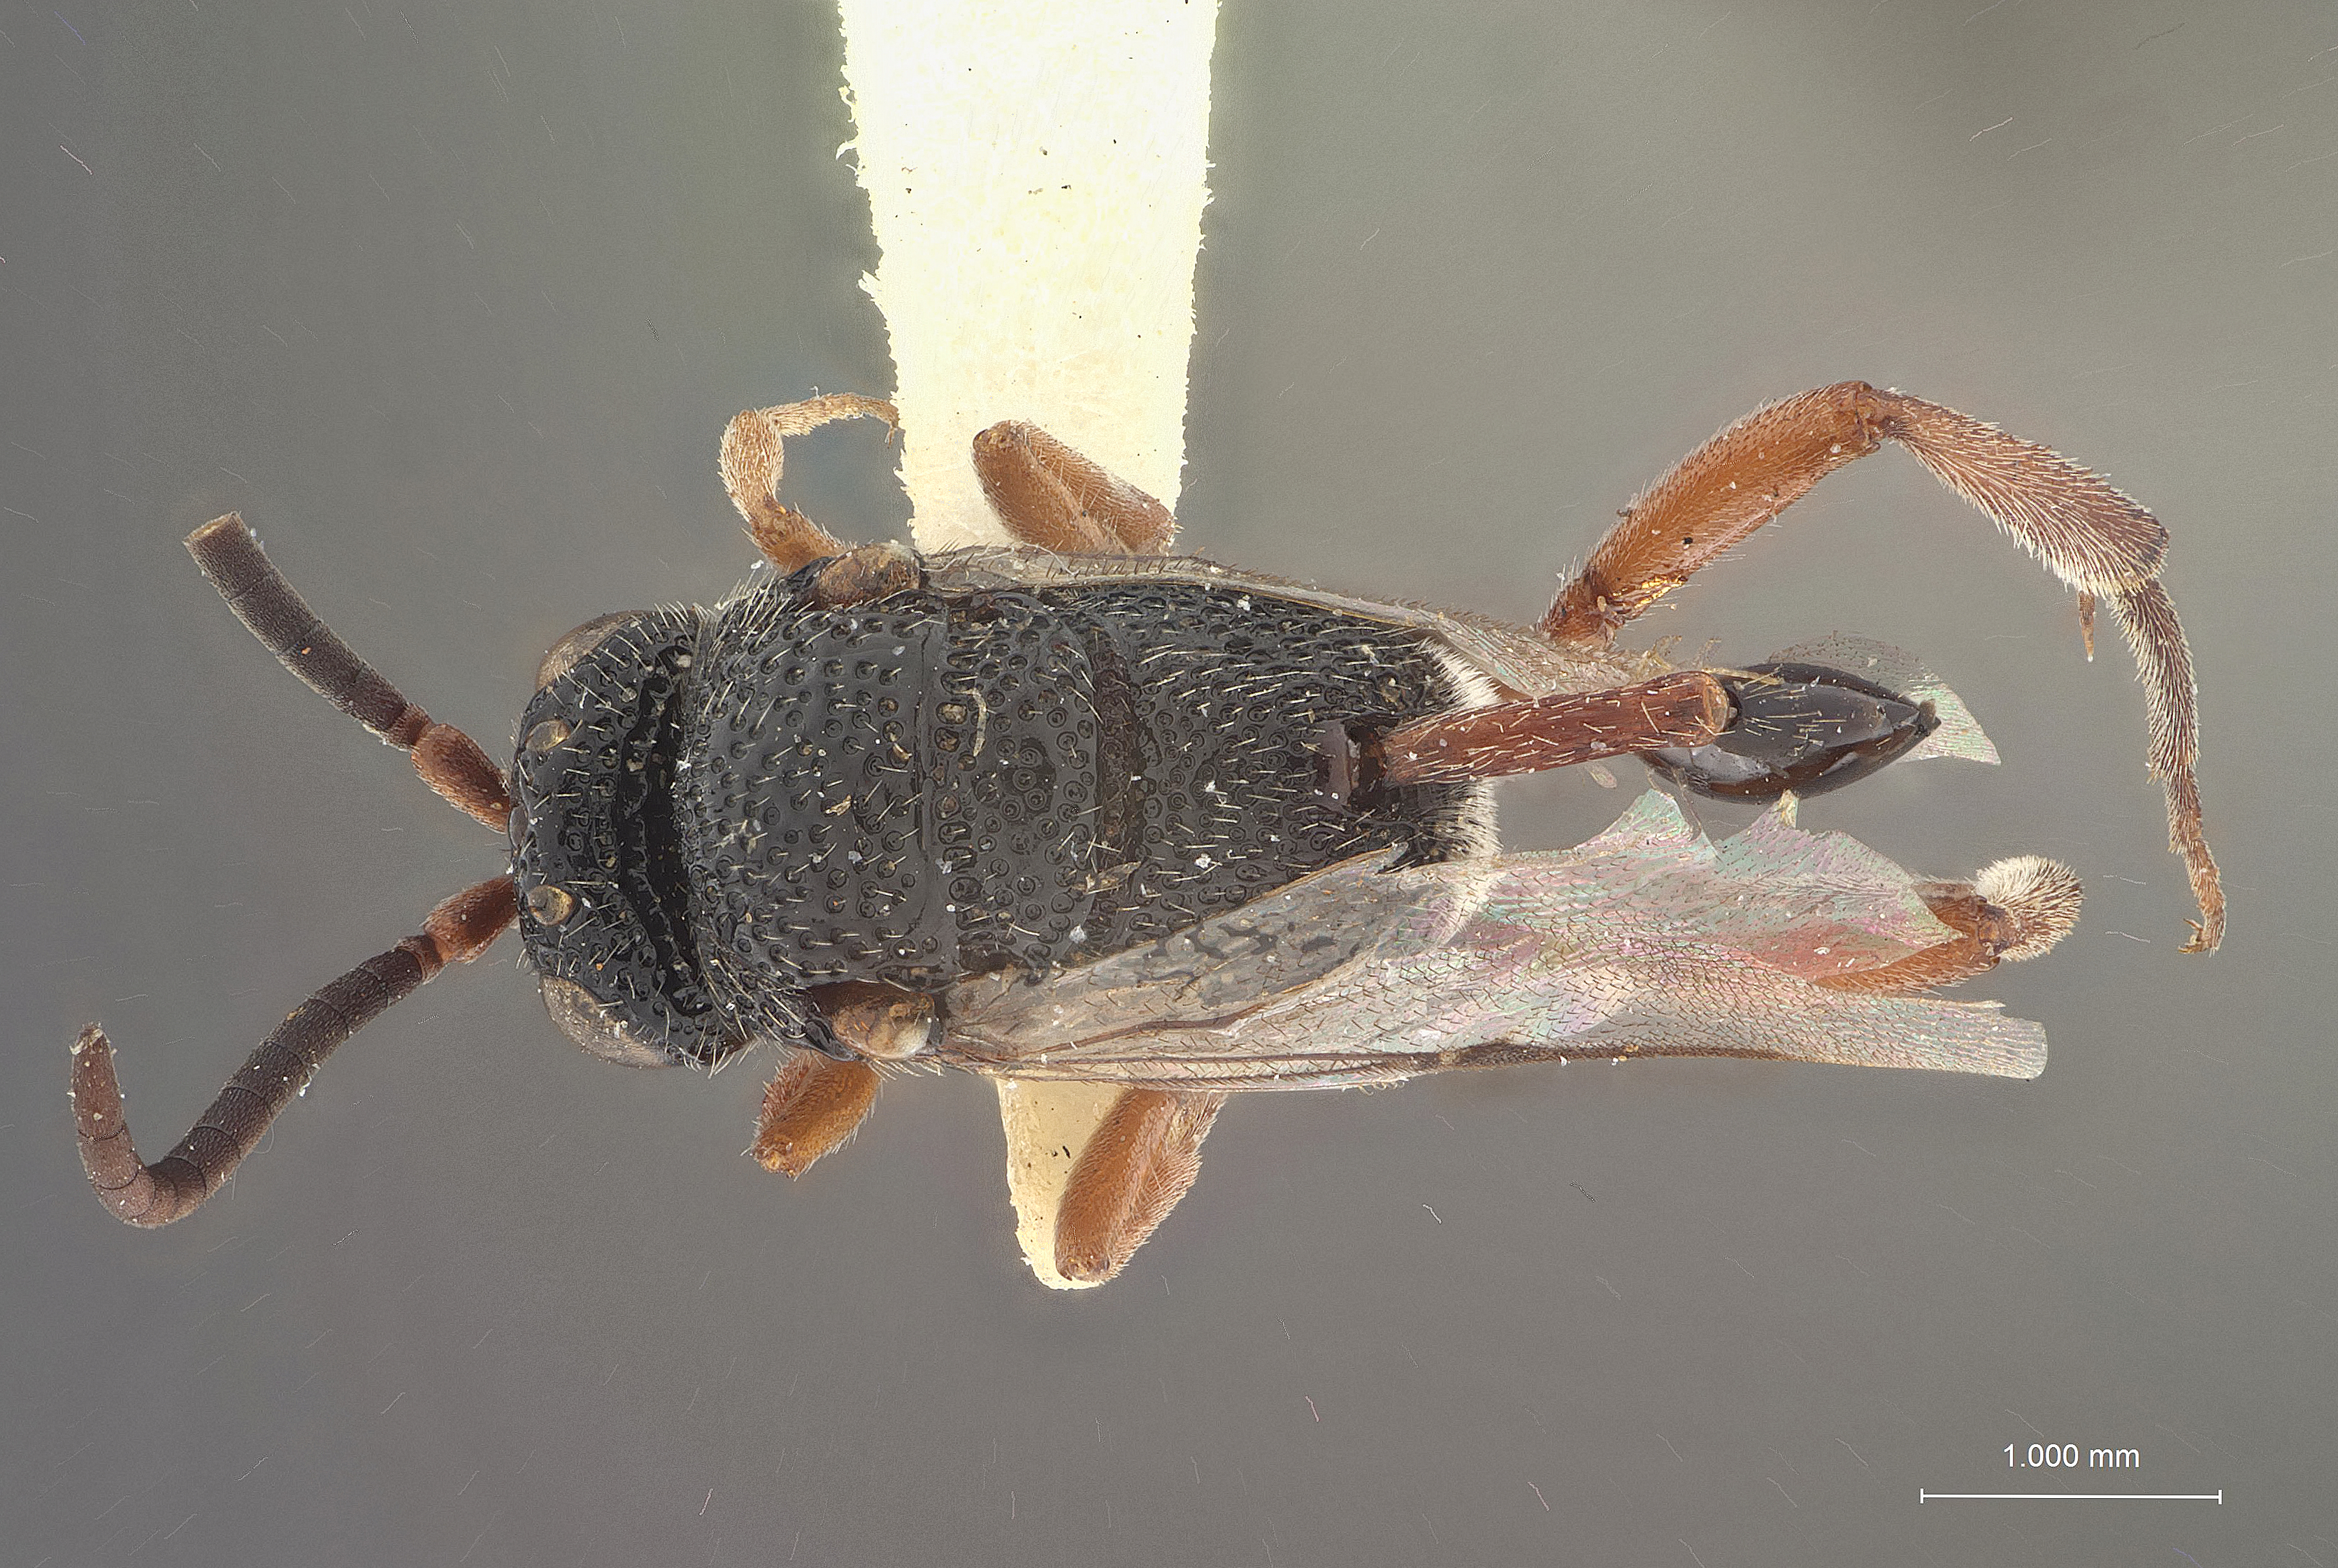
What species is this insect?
Hyptia femorata
